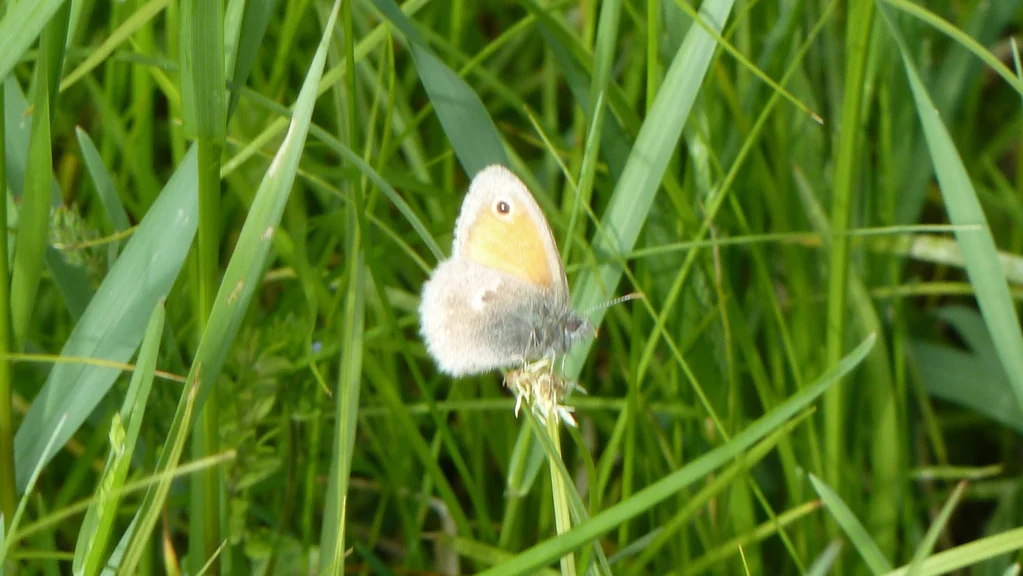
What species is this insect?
Coenonympha pamphilus
